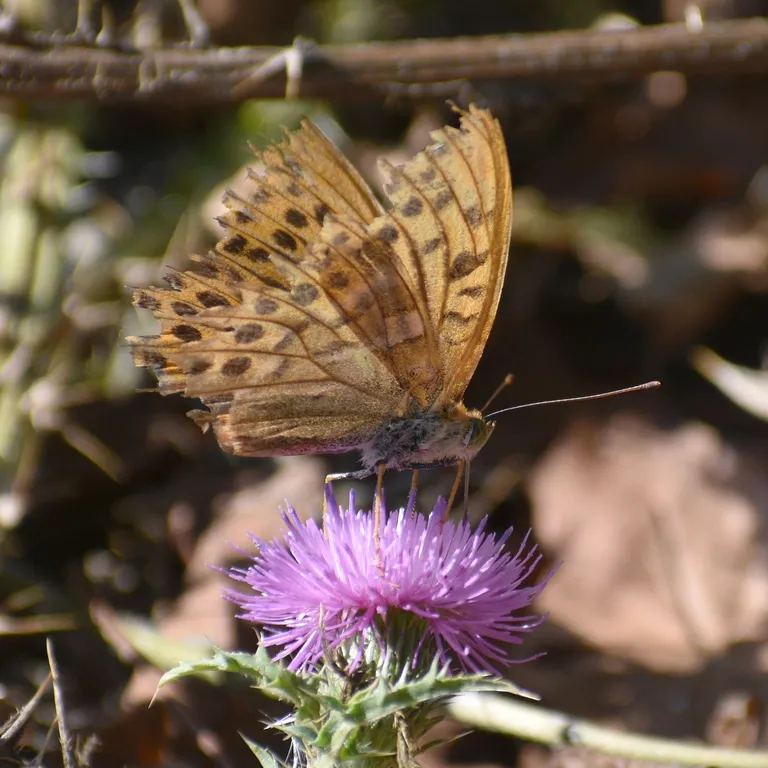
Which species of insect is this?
Argynnis paphia
